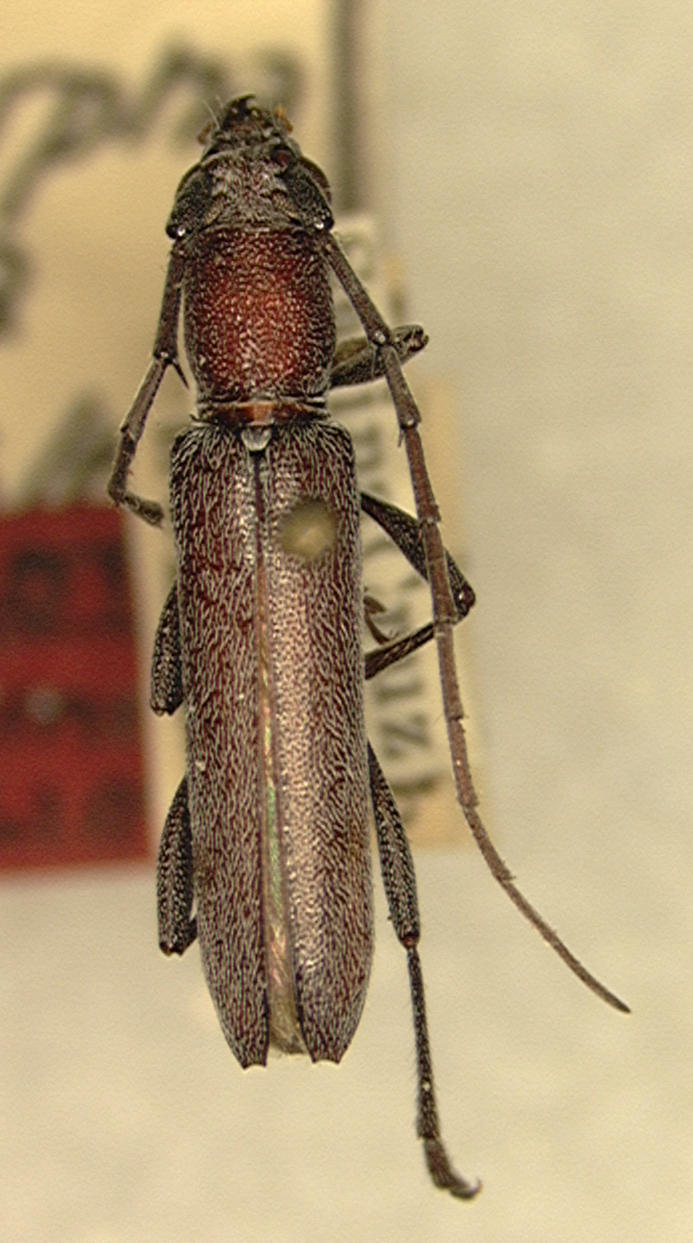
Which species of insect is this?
Aneflomorpha semirufa
